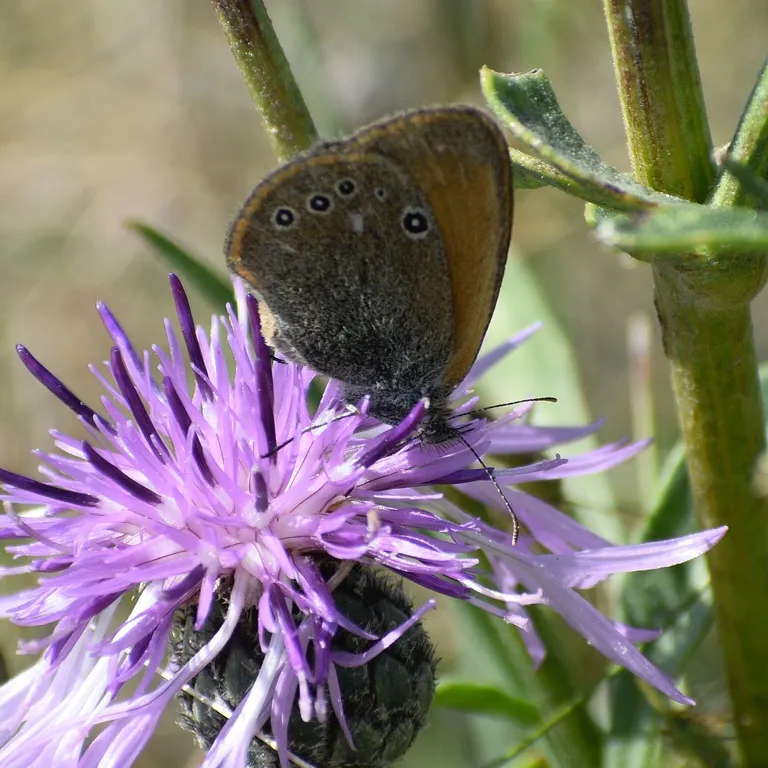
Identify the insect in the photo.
Coenonympha glycerion (also Coenonympha iphis)
